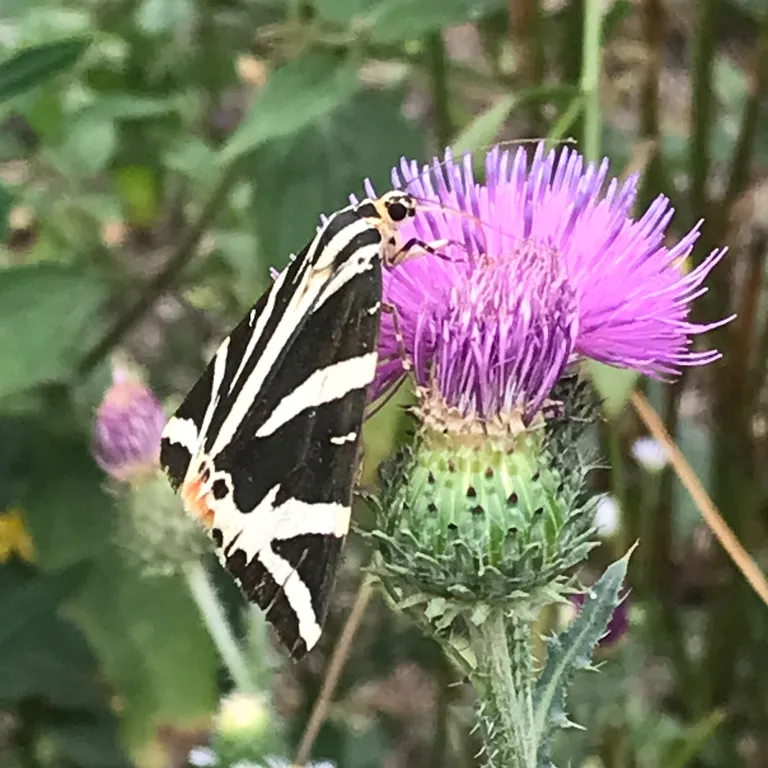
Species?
Euplagia quadripunctaria
